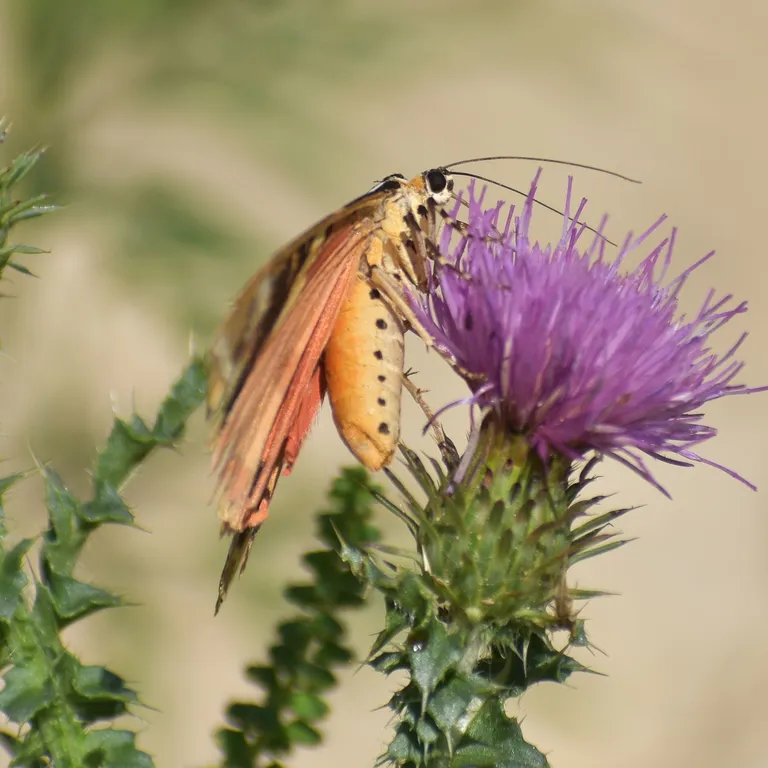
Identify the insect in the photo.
Euplagia quadripunctaria
